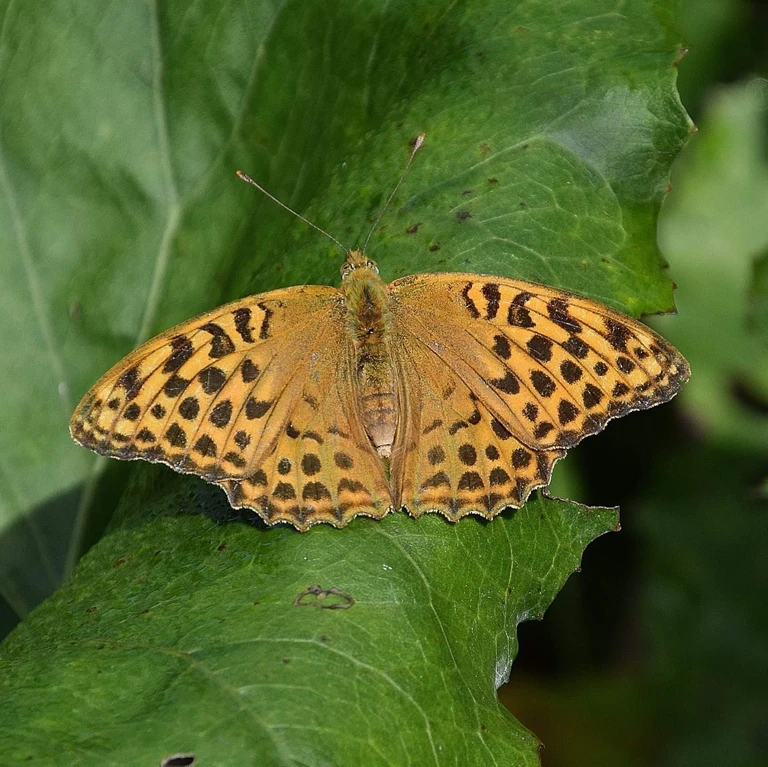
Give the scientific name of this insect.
Argynnis paphia
